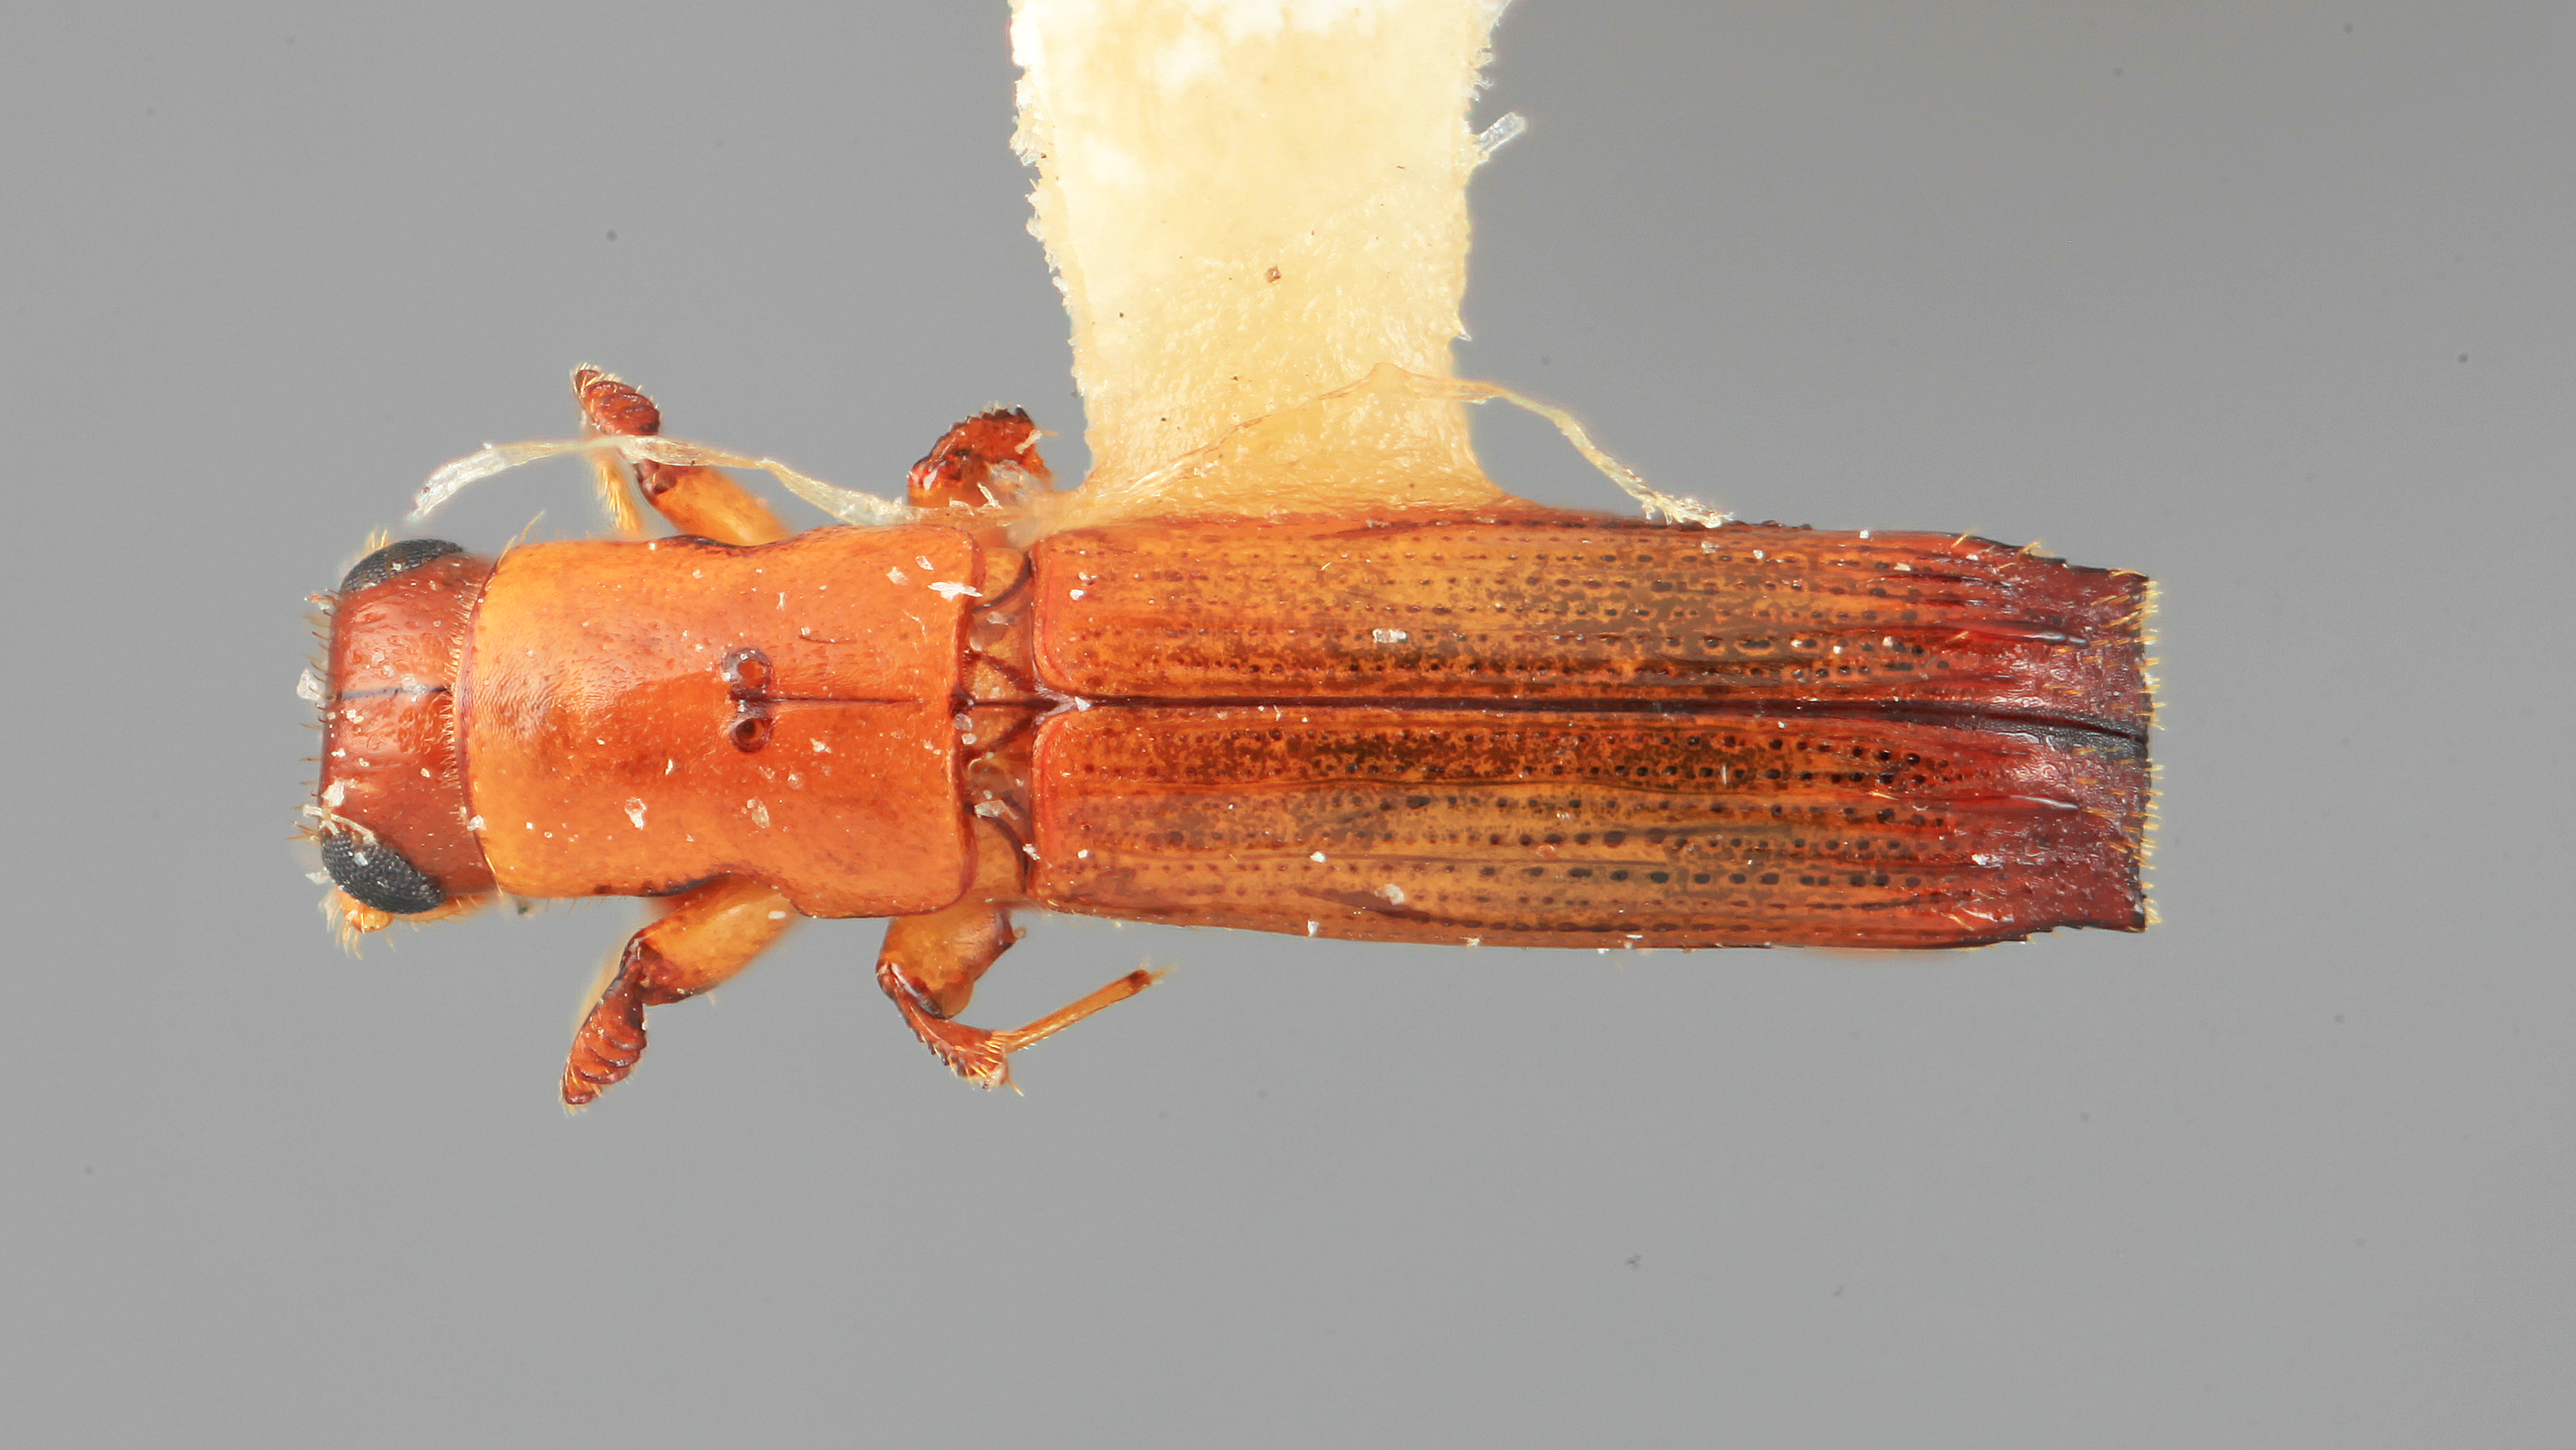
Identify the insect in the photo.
Platypus annexus
